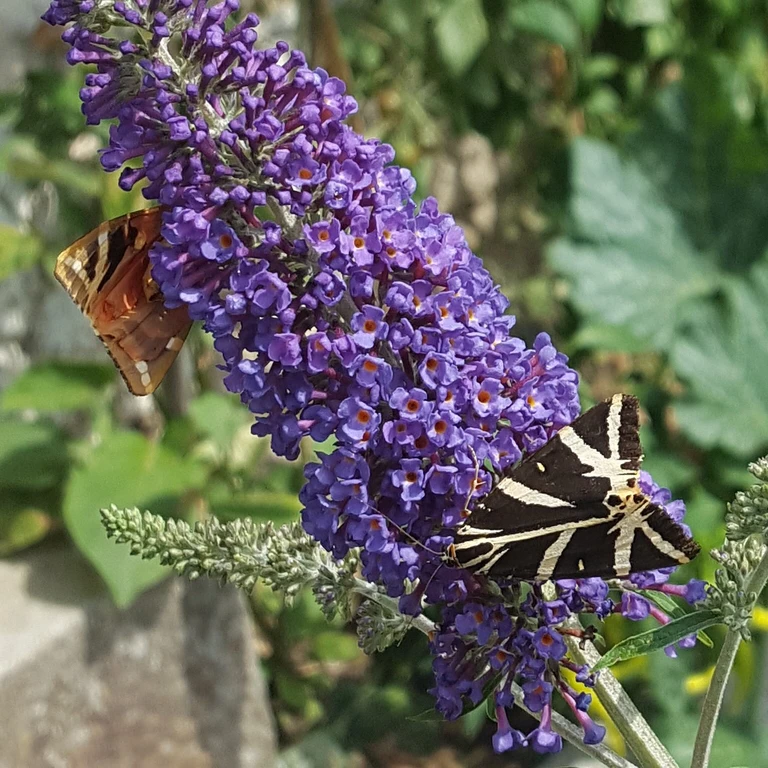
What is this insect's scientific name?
Euplagia quadripunctaria
